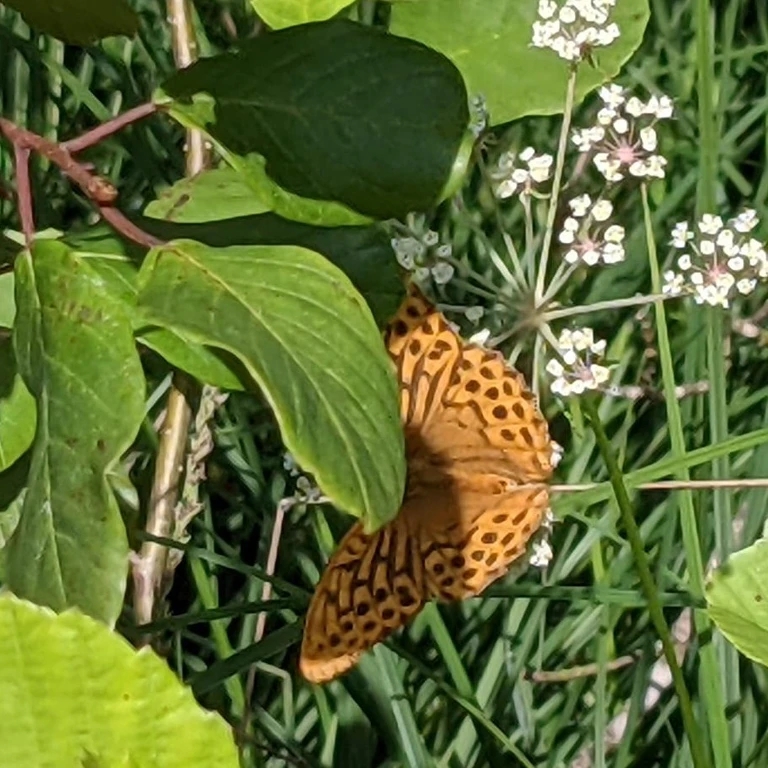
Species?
Argynnis paphia
